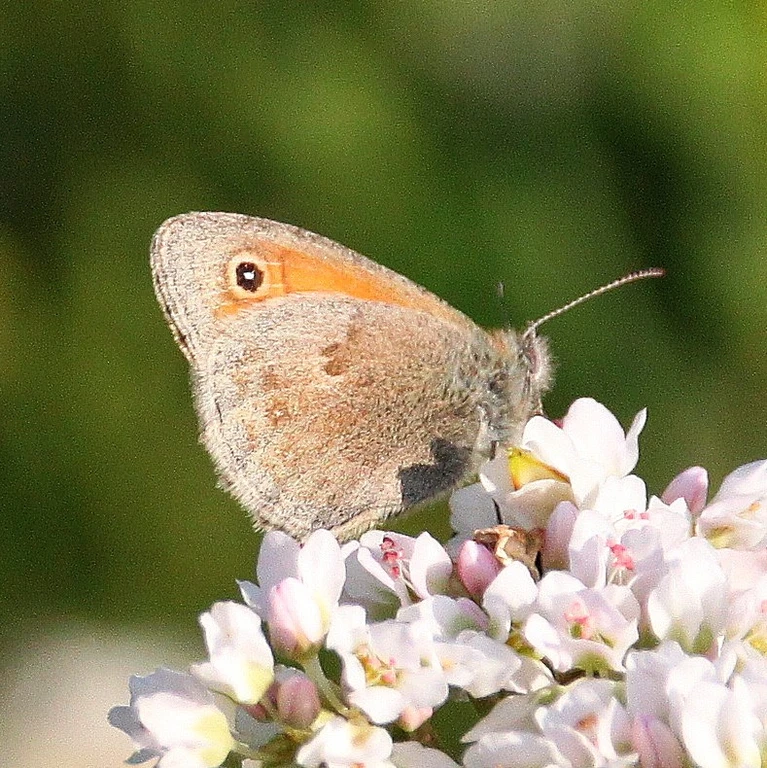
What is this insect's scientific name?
Coenonympha pamphilus
